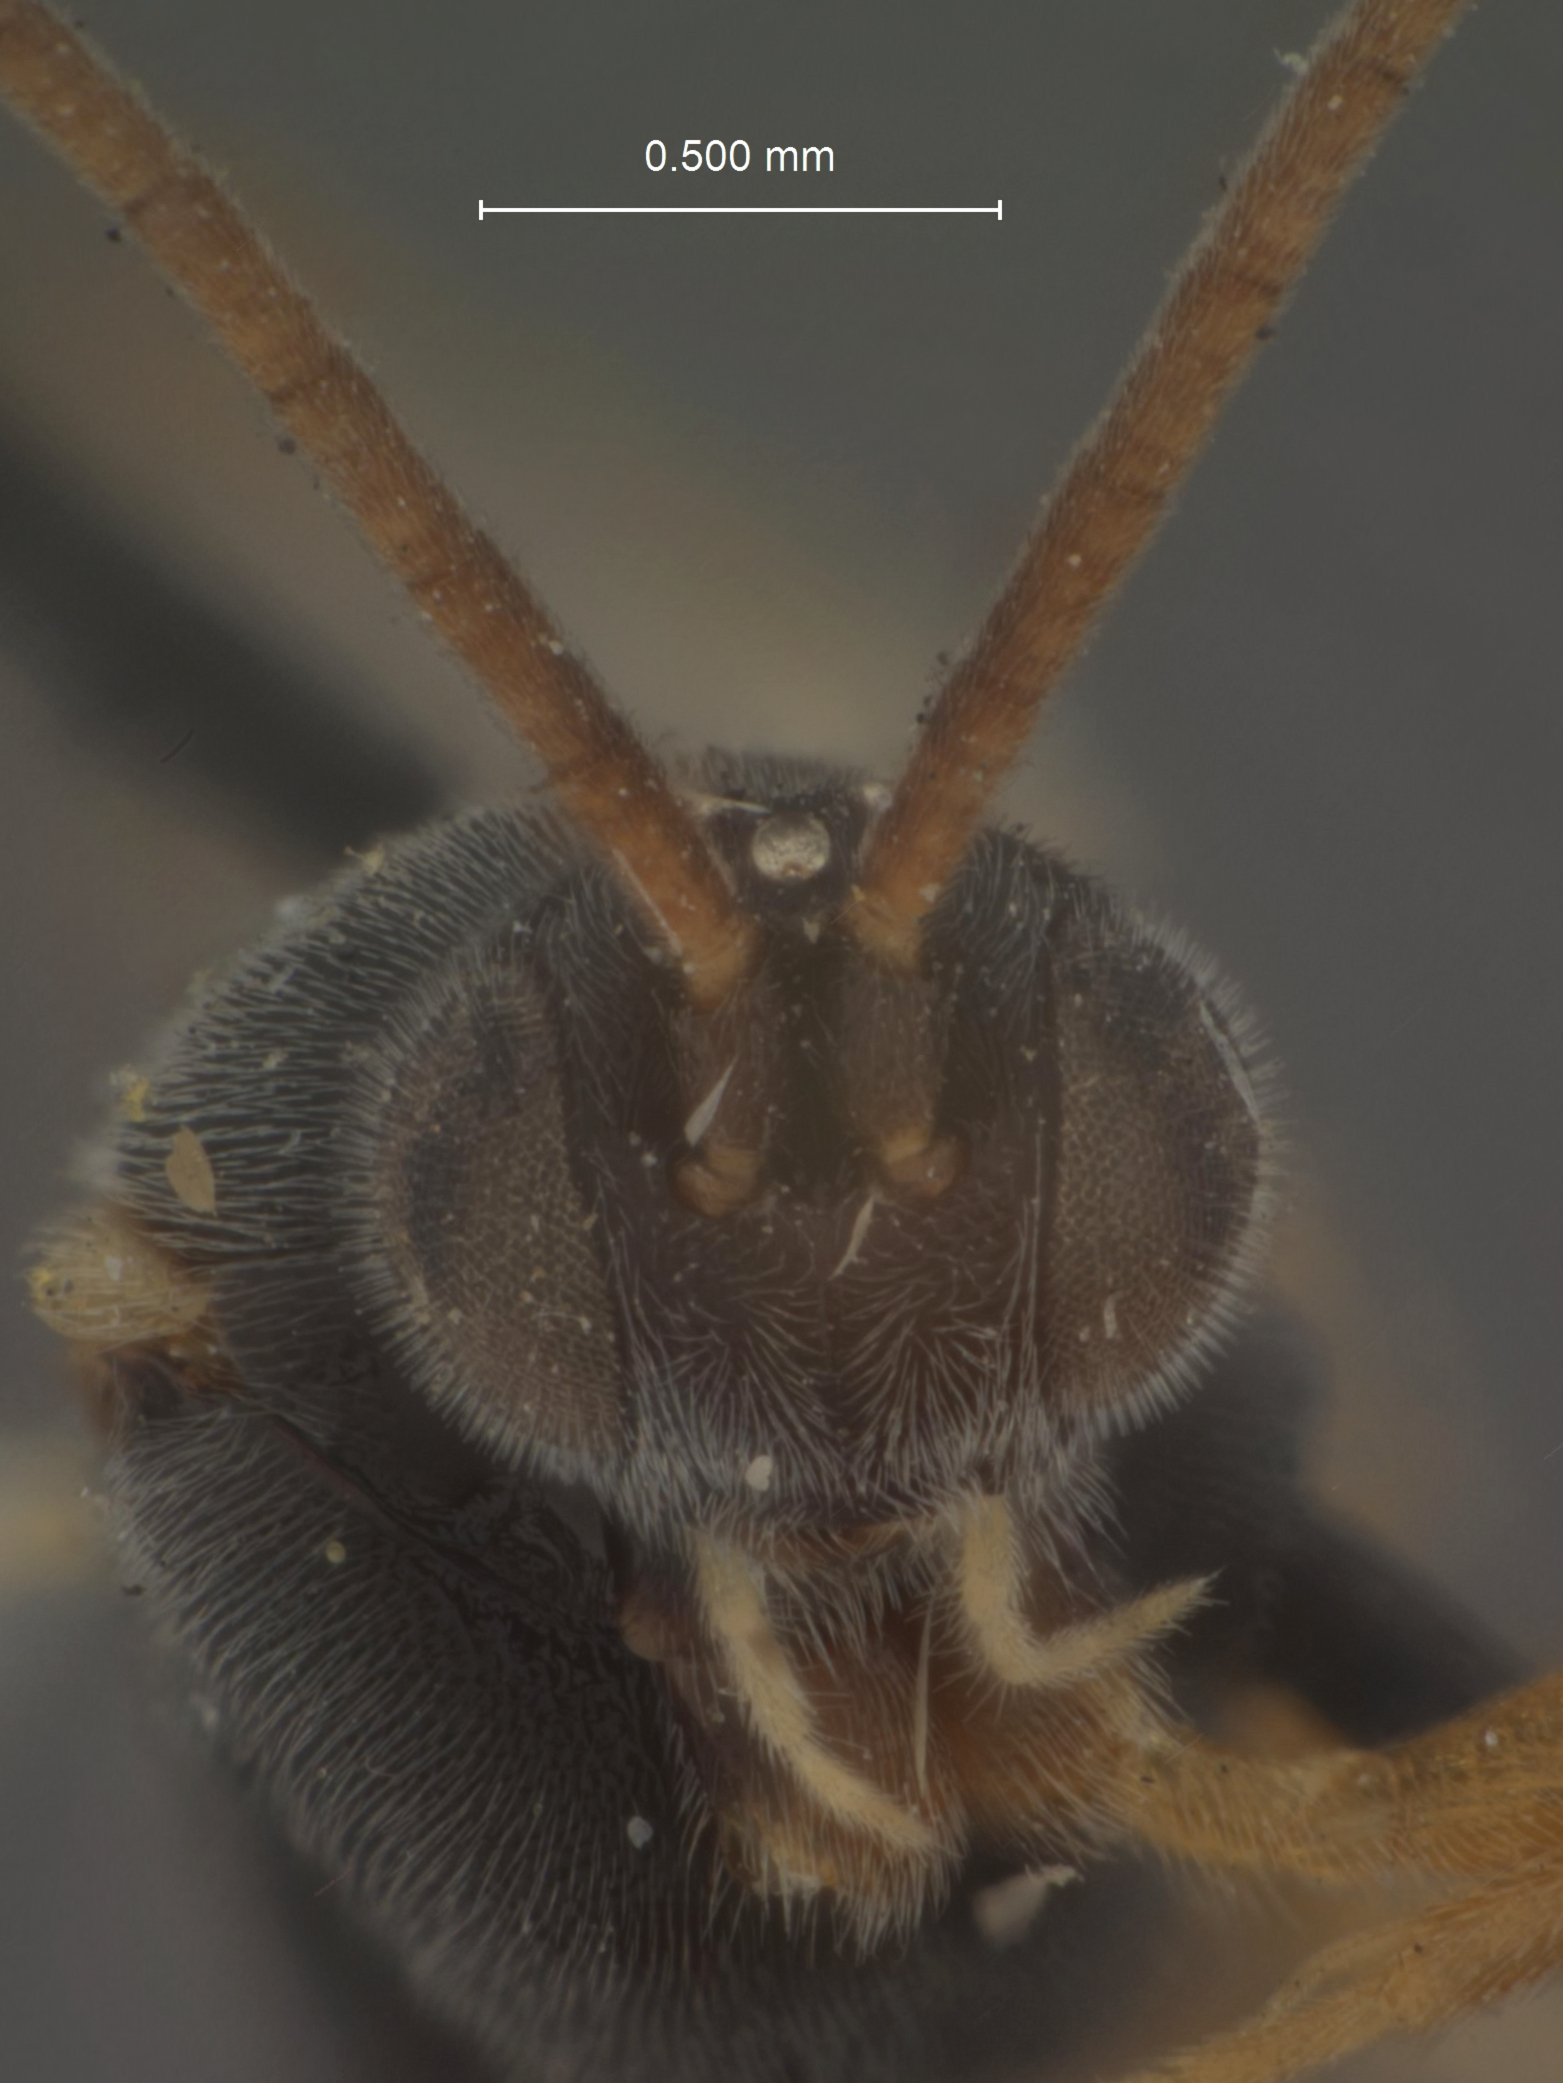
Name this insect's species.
Apanteles plesius
